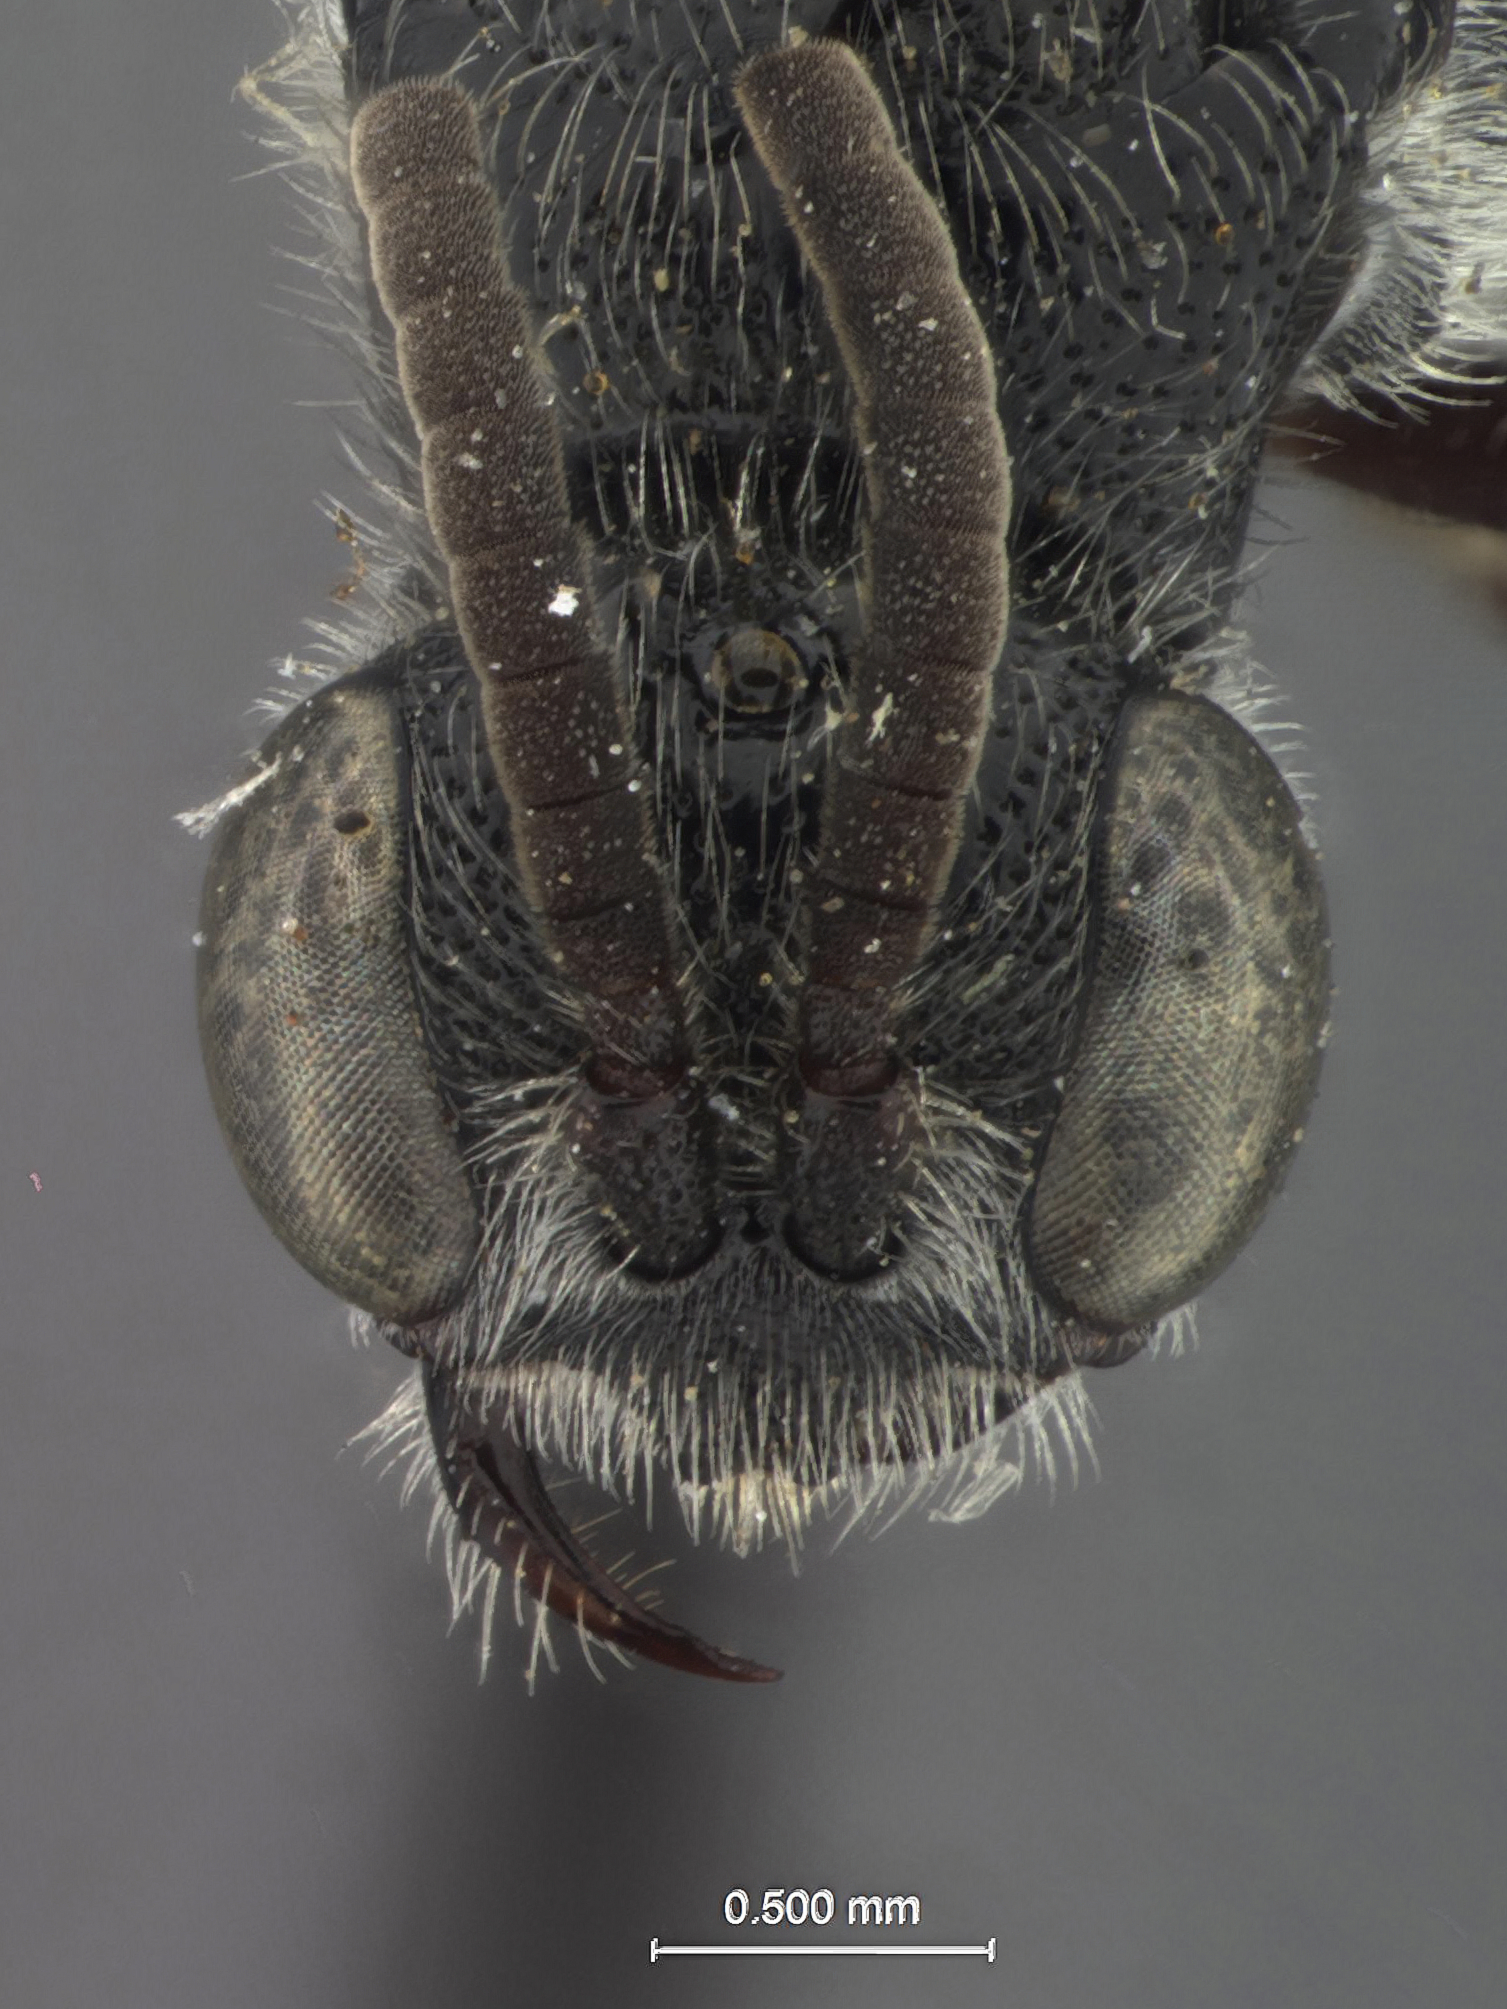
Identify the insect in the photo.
Tiphia relativa
